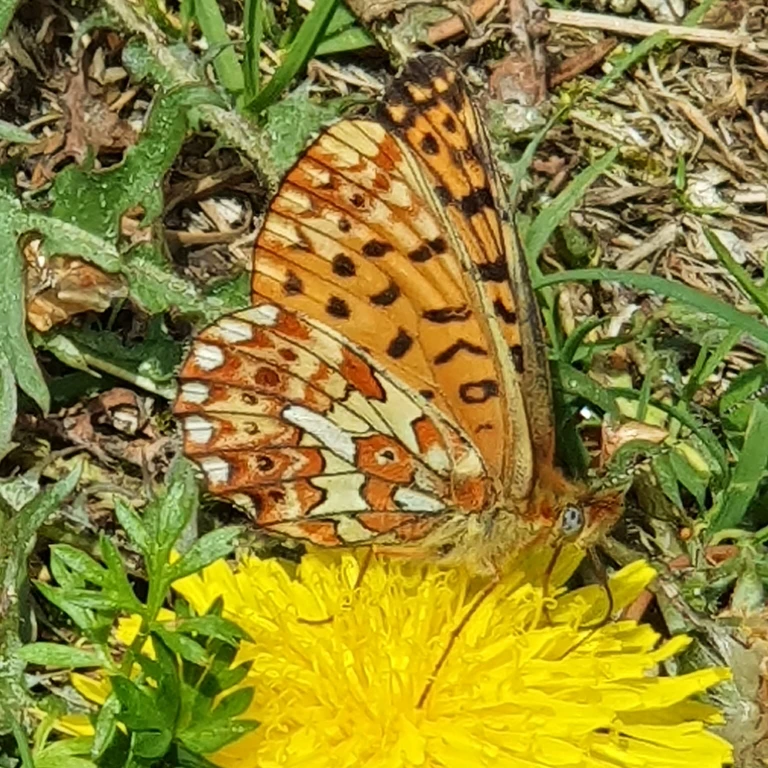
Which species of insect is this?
Boloria euphrosyne (also Clossiana euphrosyne)
